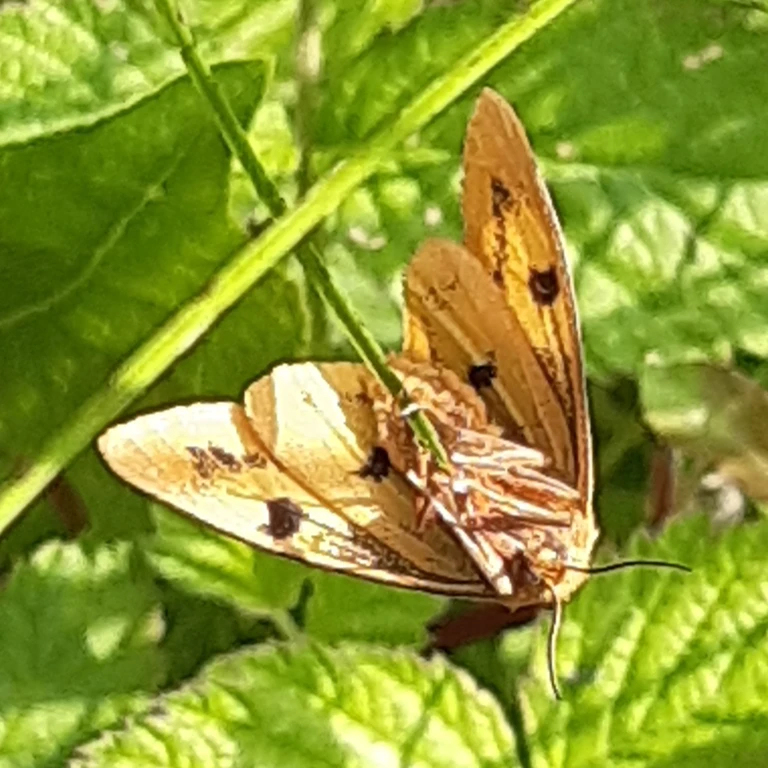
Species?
Diacrisia sannio
